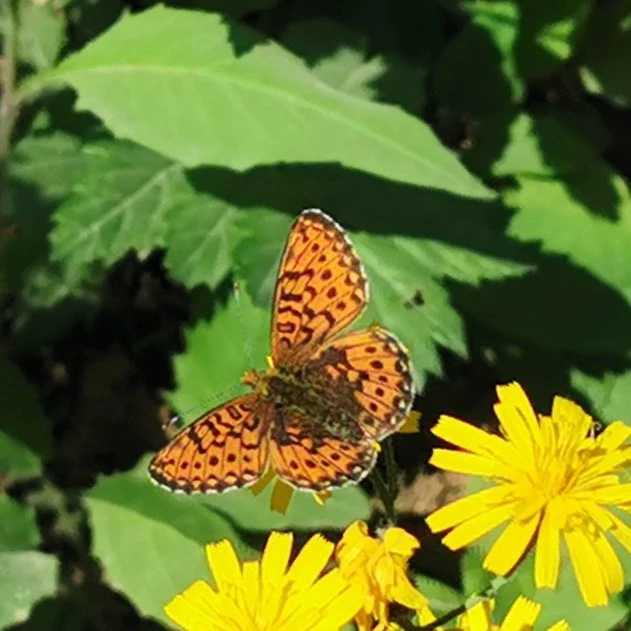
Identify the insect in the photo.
Boloria euphrosyne (also Clossiana euphrosyne)
